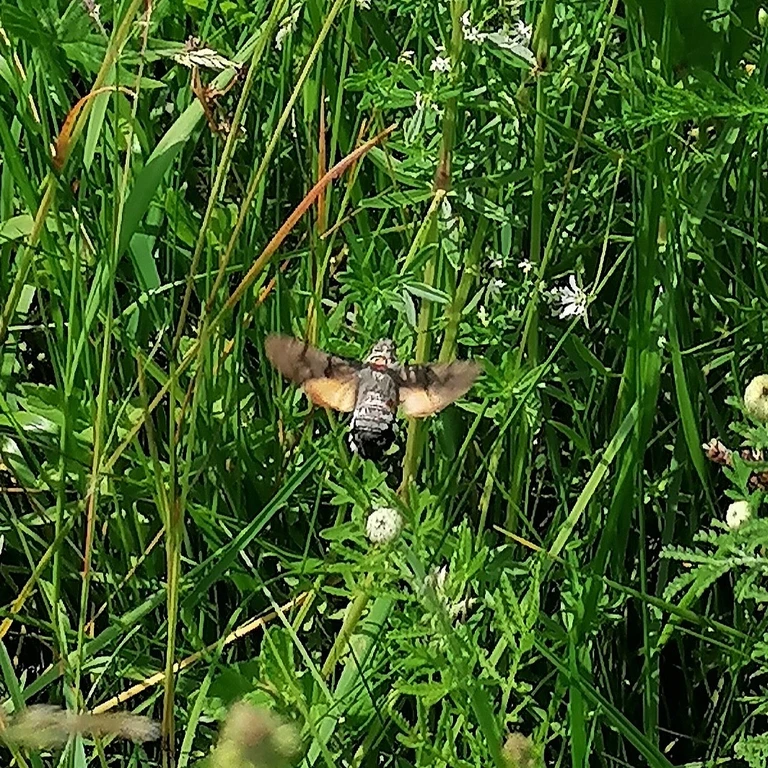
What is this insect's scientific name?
Macroglossum stellatarum
